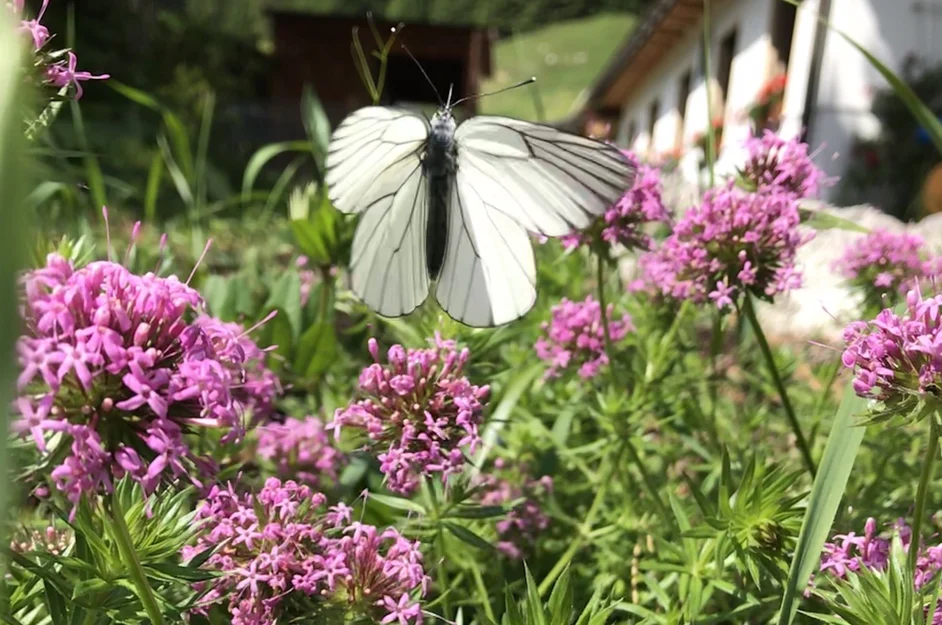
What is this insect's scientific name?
Aporia crataegi
